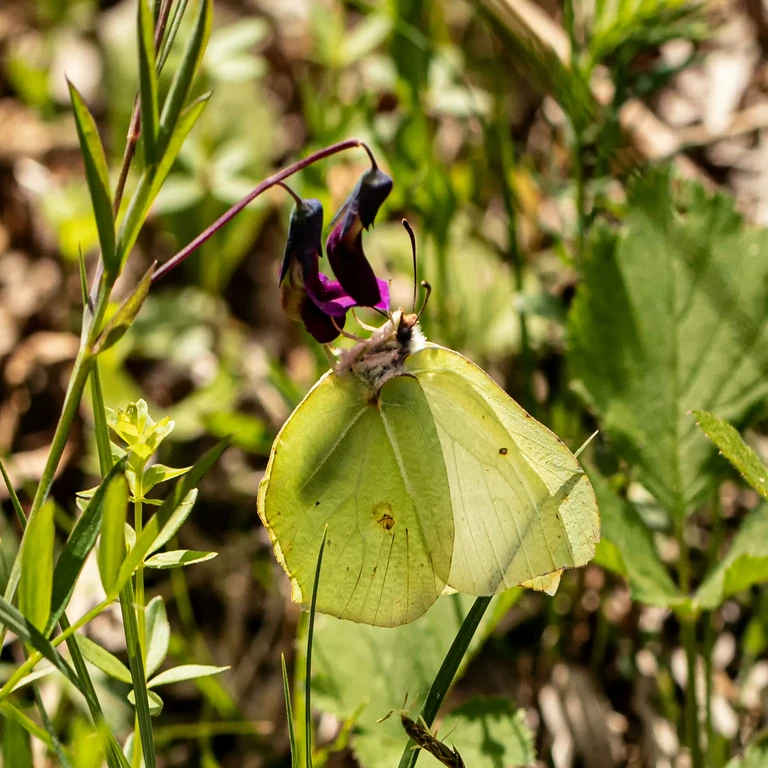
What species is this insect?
Gonepteryx rhamni
